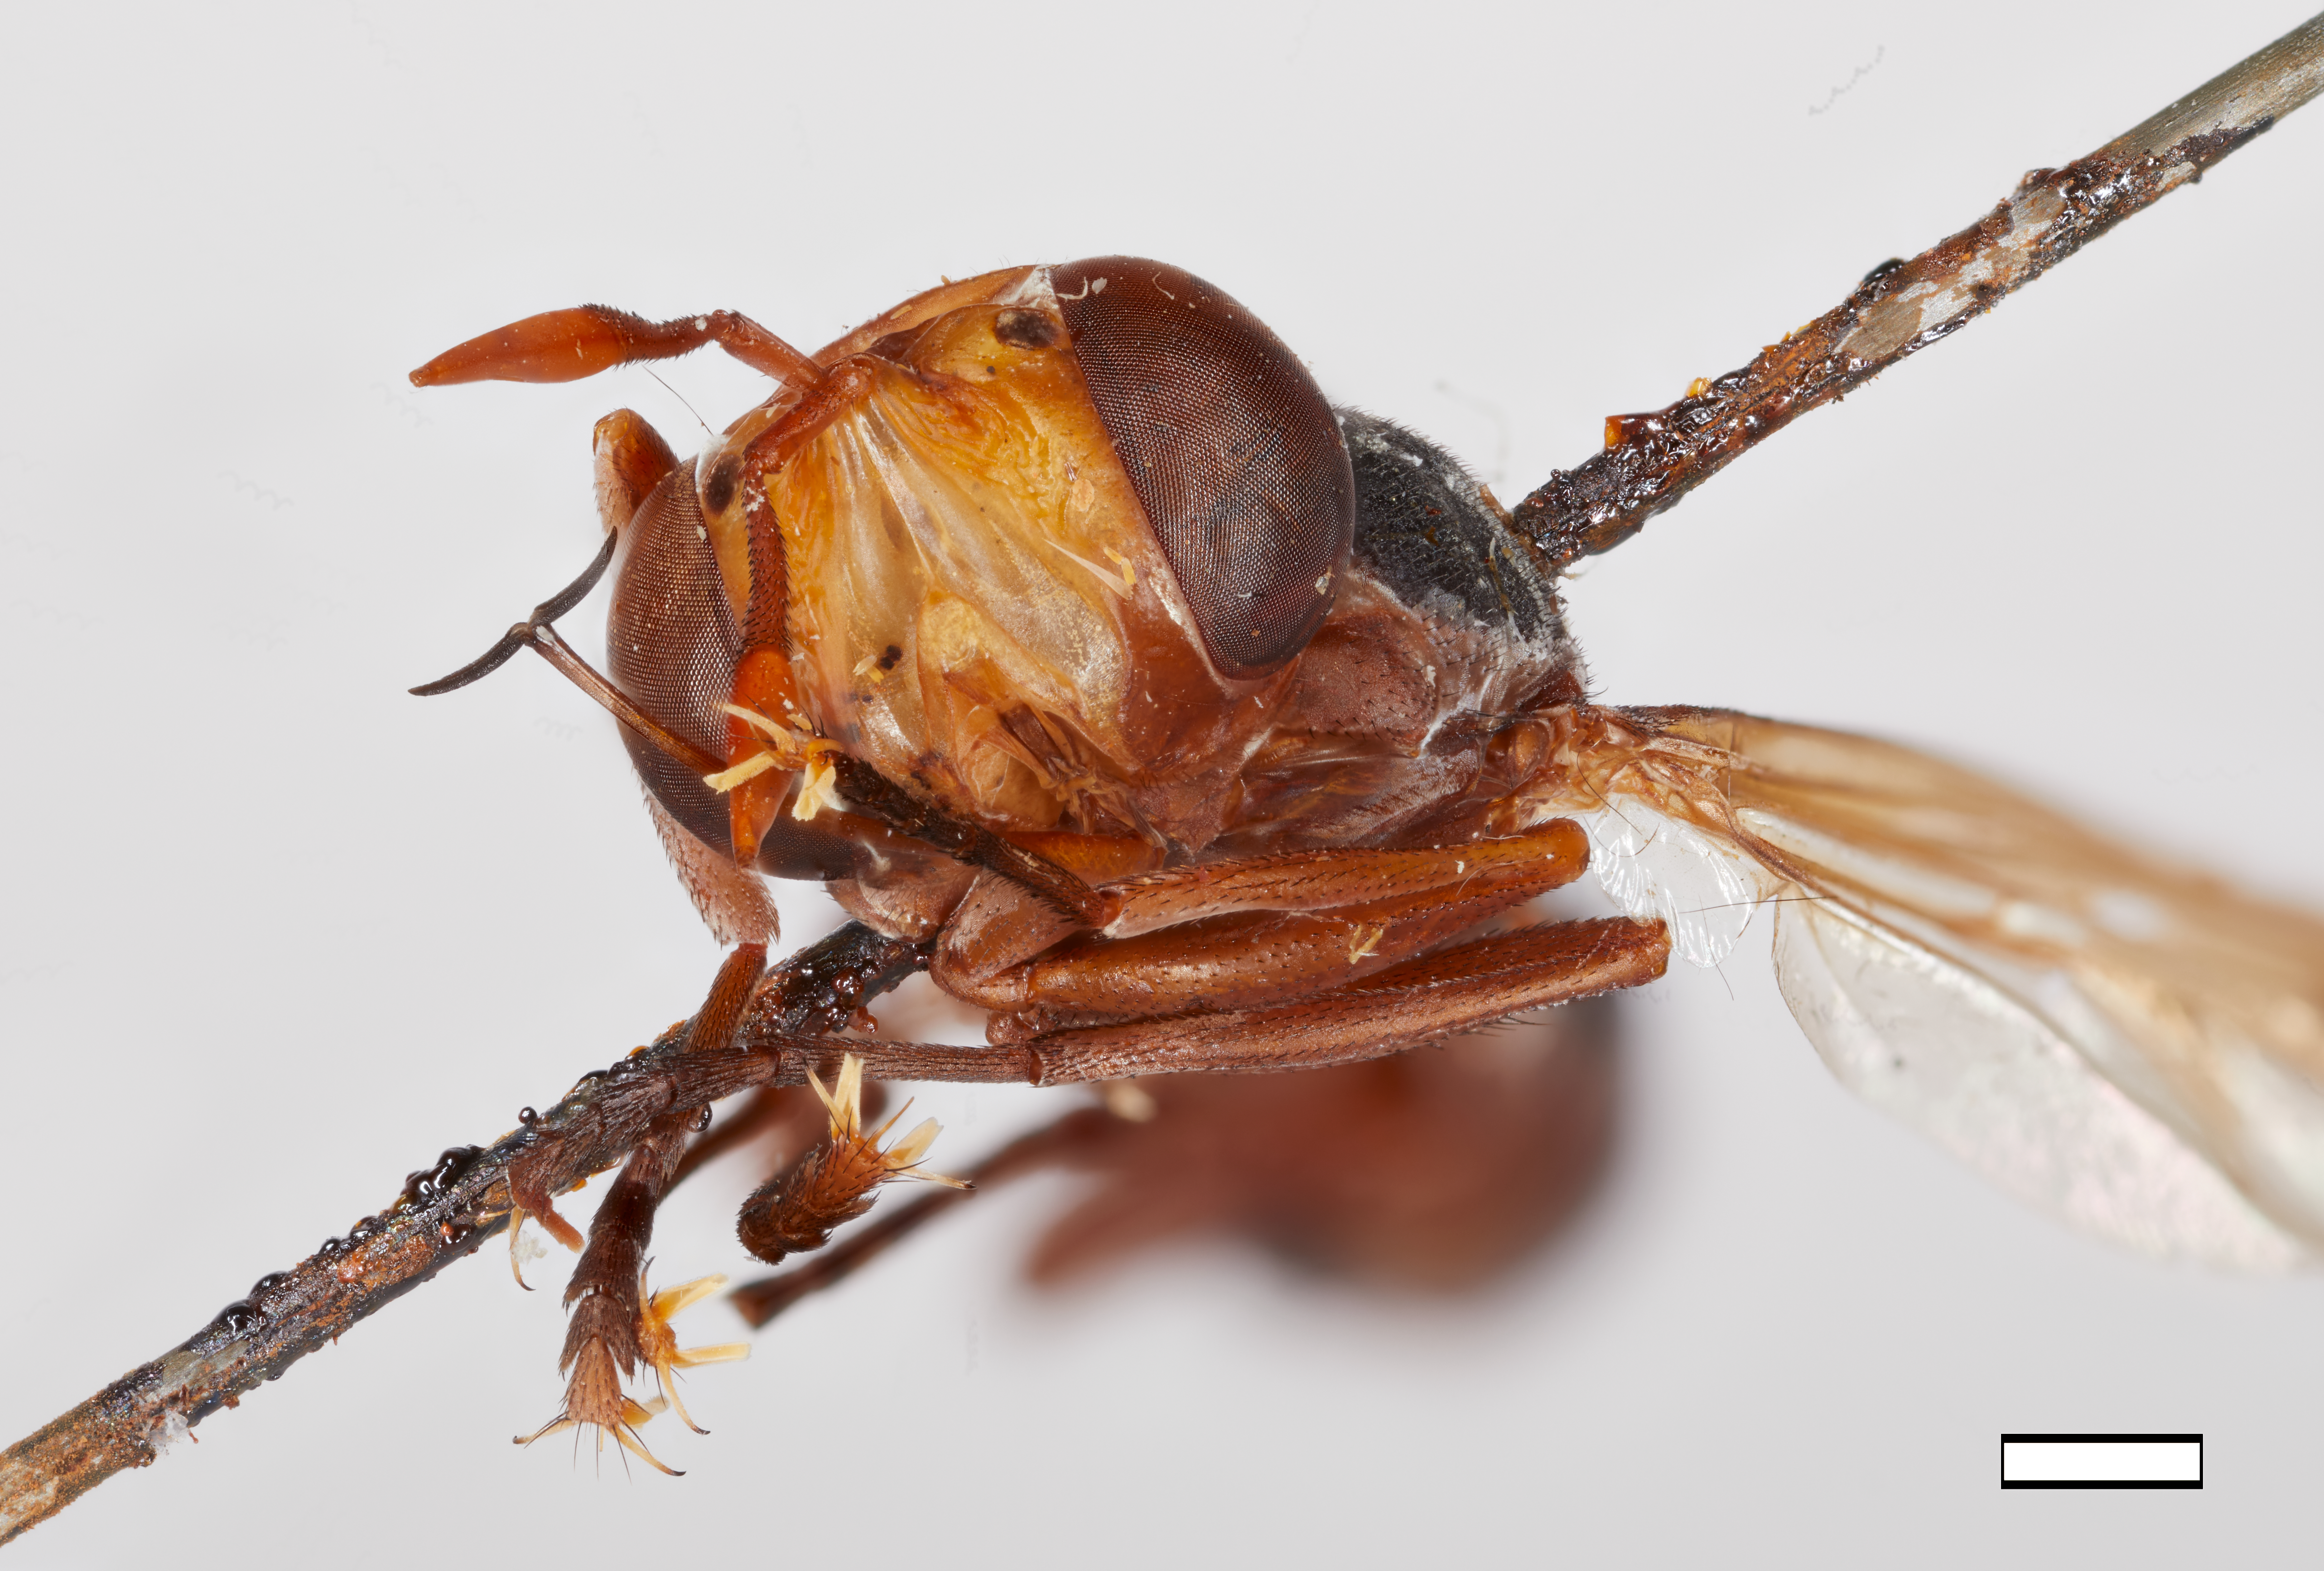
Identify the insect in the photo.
Conops rondanii
